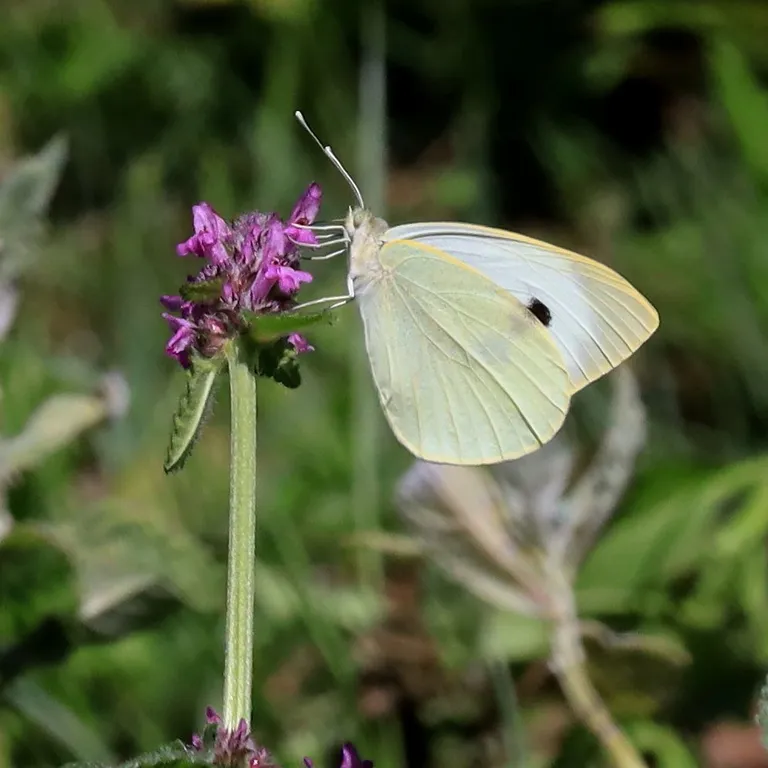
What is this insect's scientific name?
Pieris brassicae
